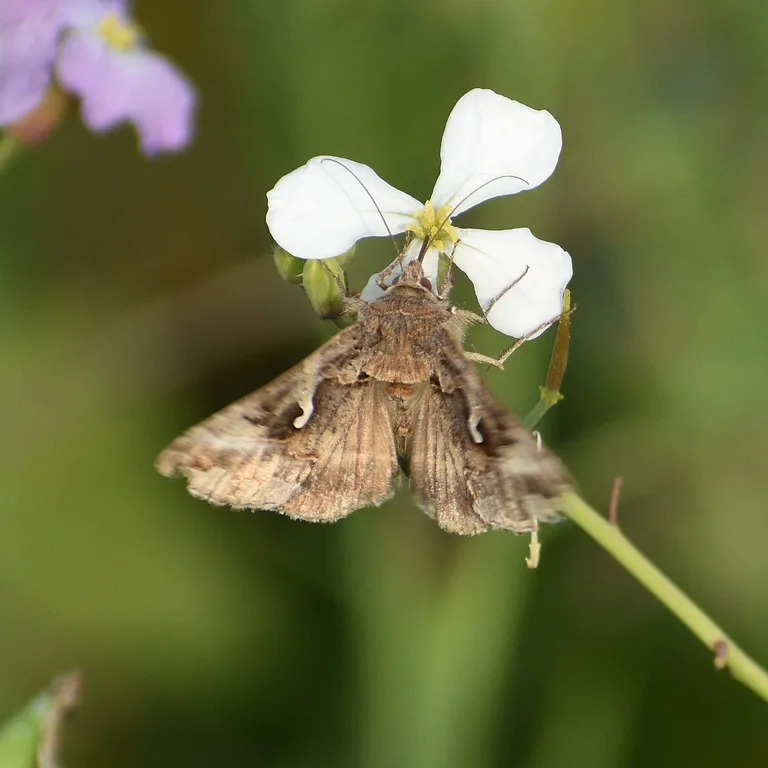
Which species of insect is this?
Autographa gamma
